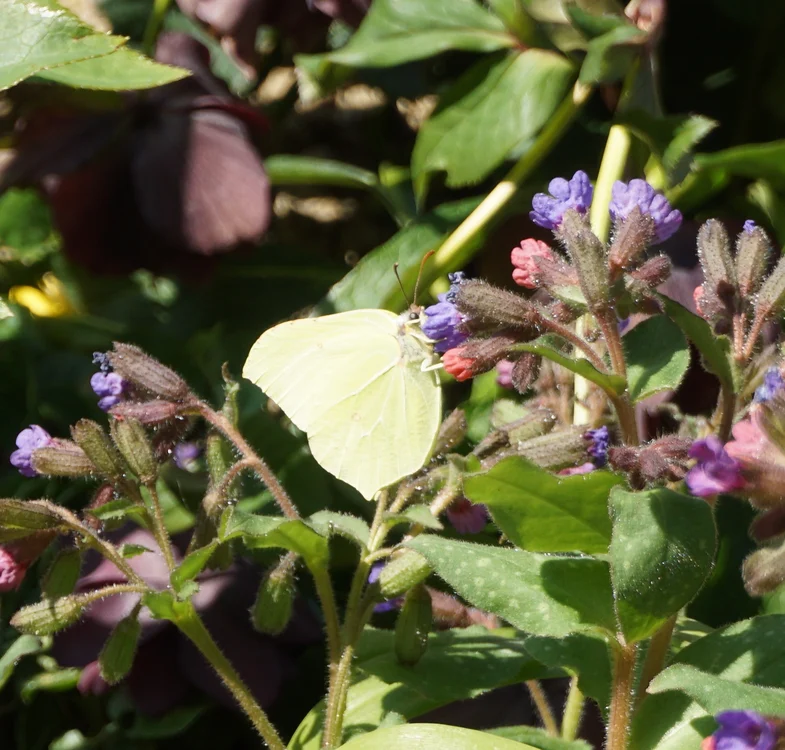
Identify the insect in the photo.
Gonepteryx rhamni
